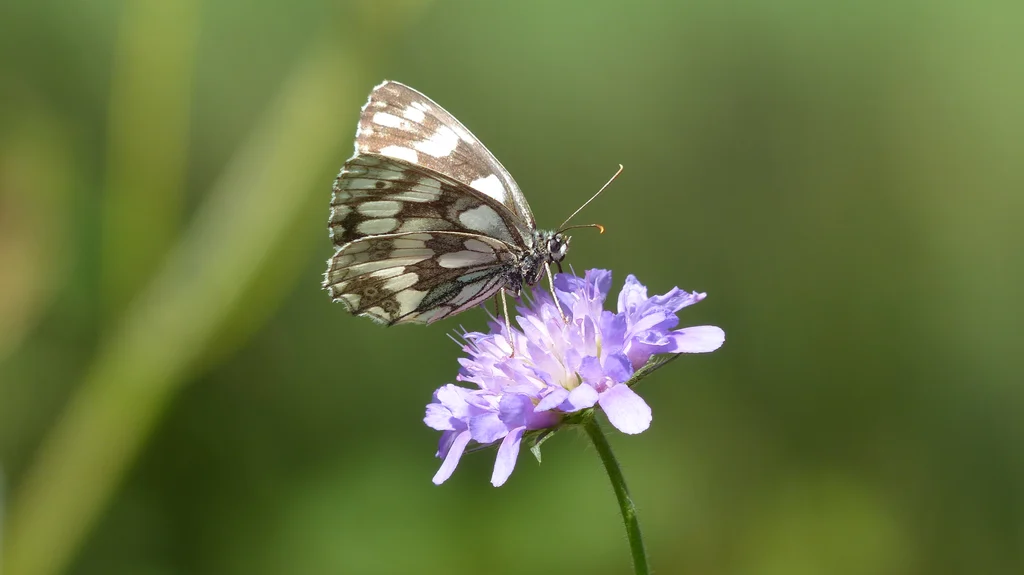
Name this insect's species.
Melanargia galathea
